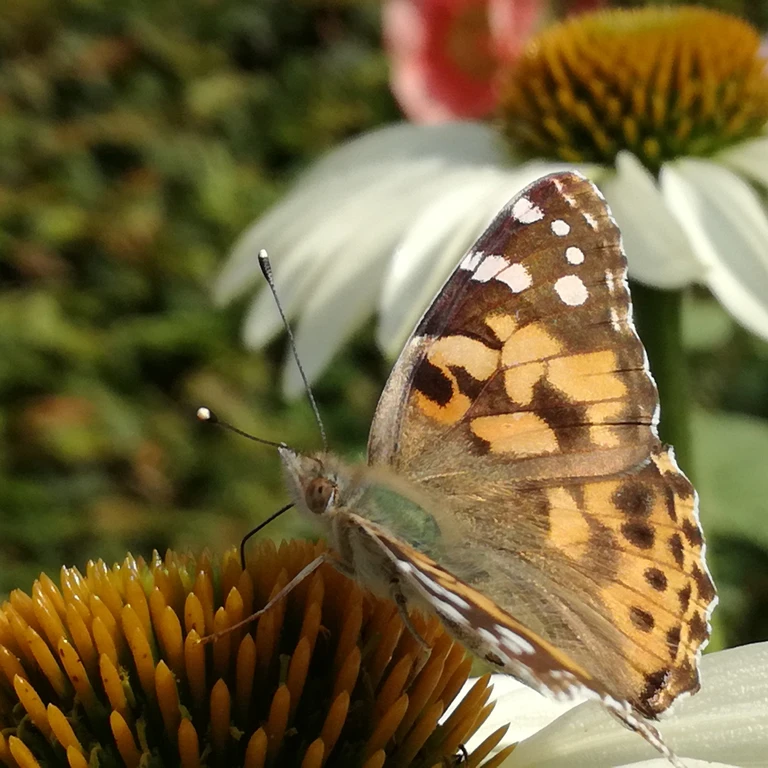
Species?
Vanessa cardui
